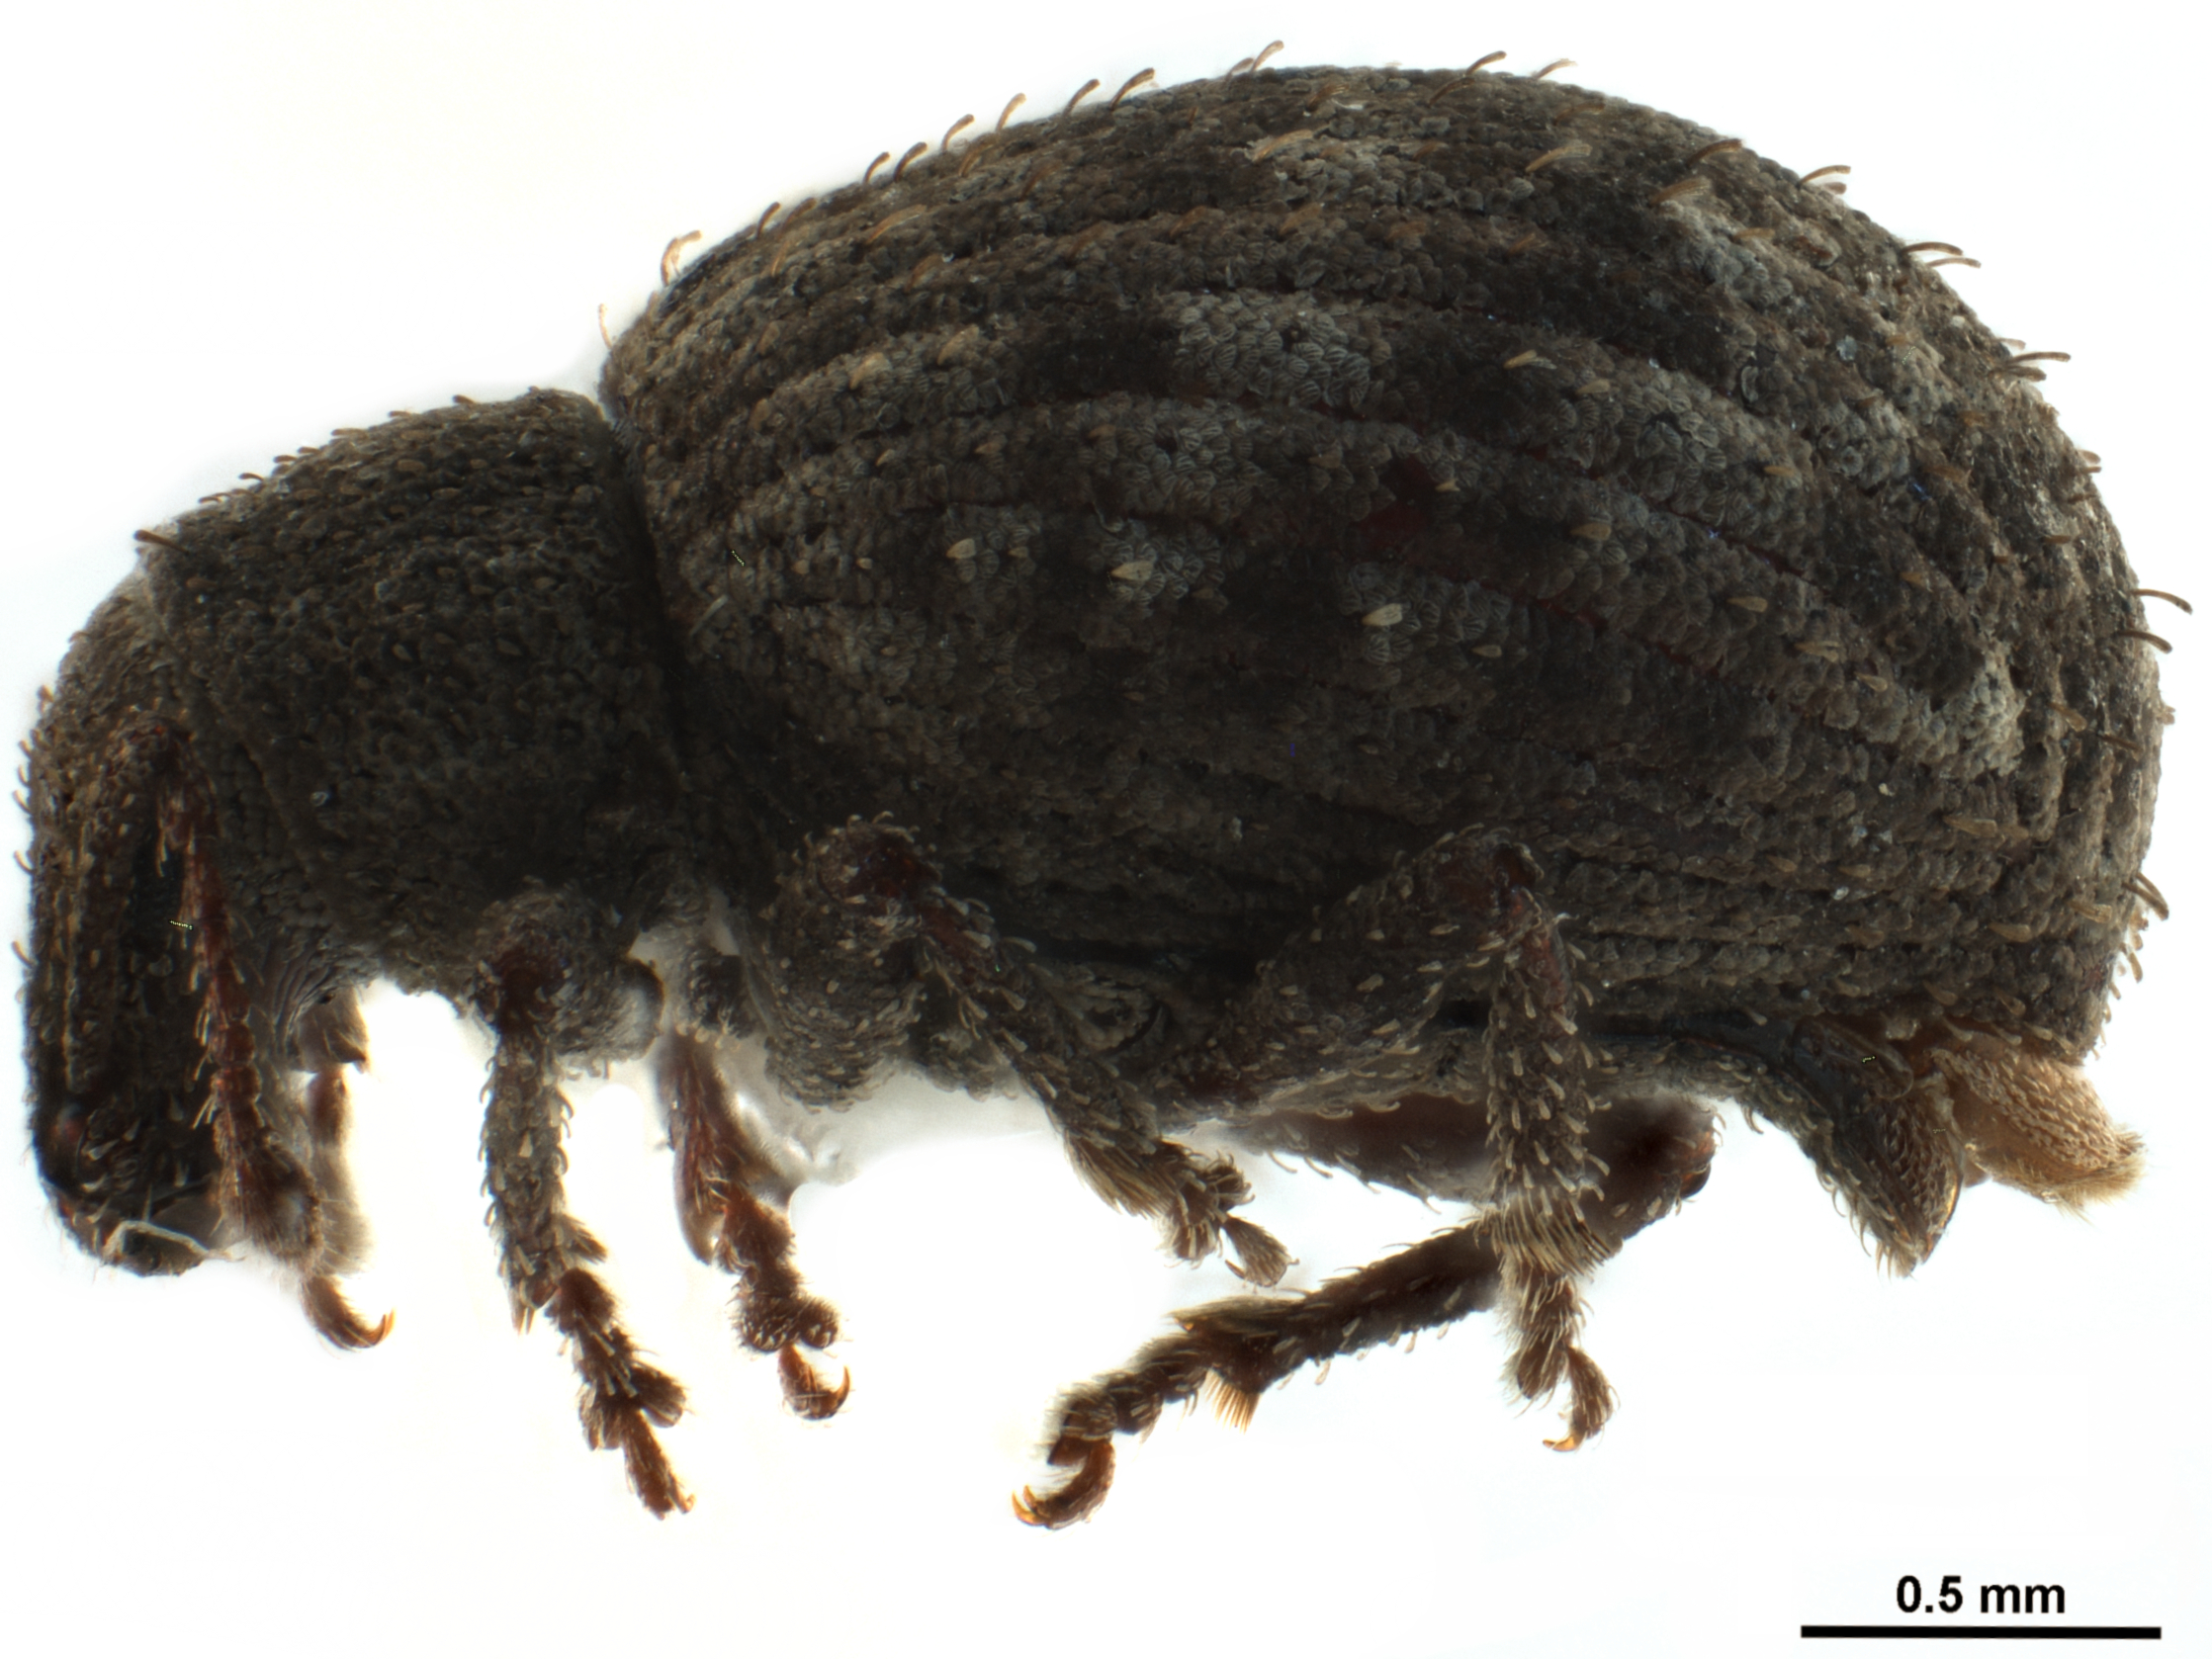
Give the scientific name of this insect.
Myosides seriehispidus
